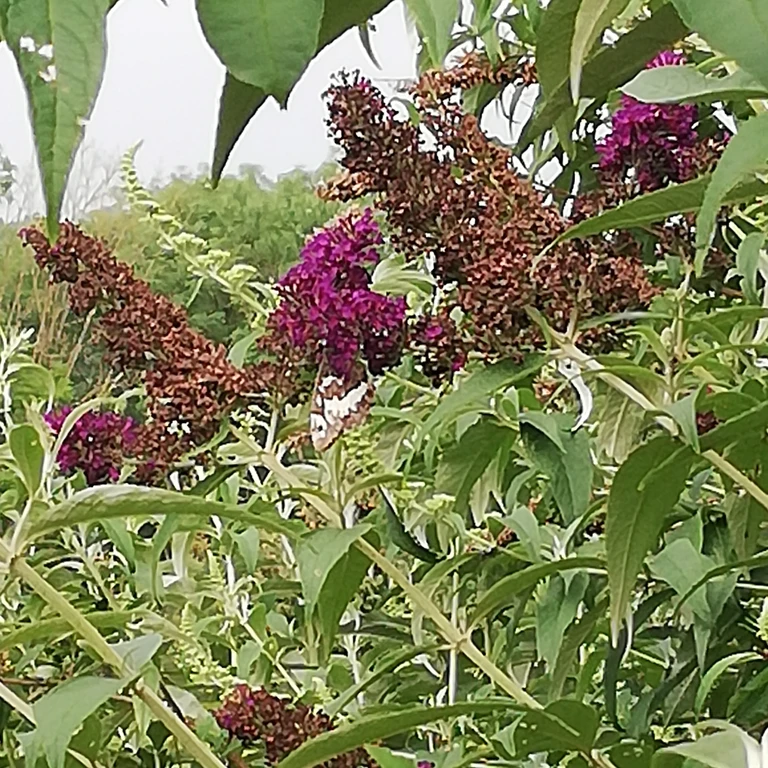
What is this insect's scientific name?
Brintesia circe
